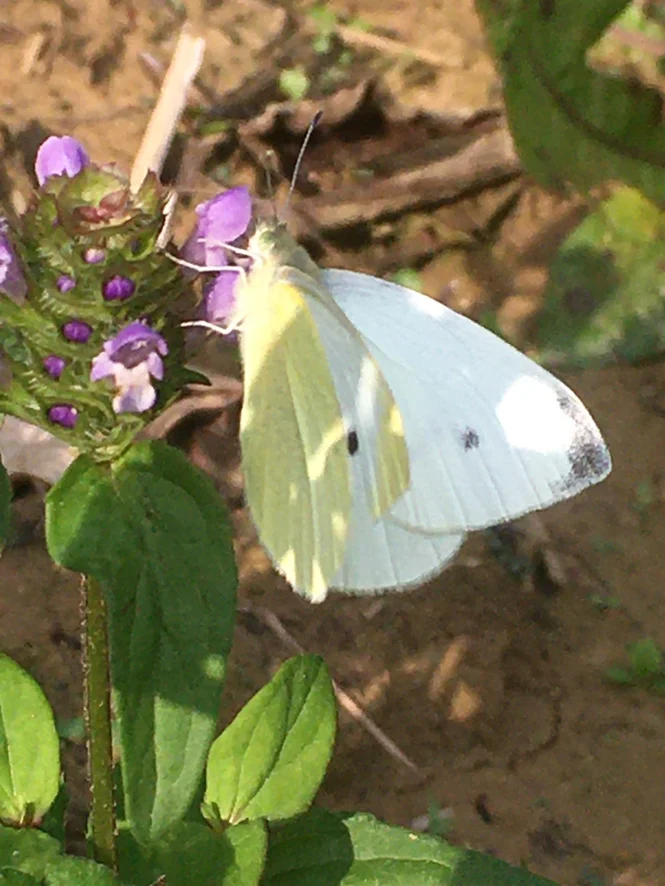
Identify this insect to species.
Pieris rapae
